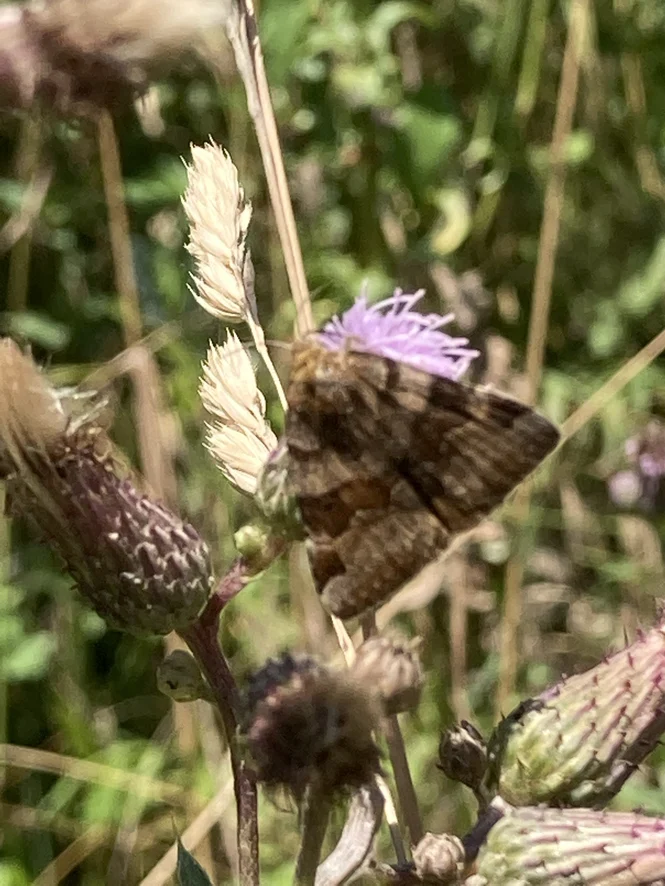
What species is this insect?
Euclidia glyphica
